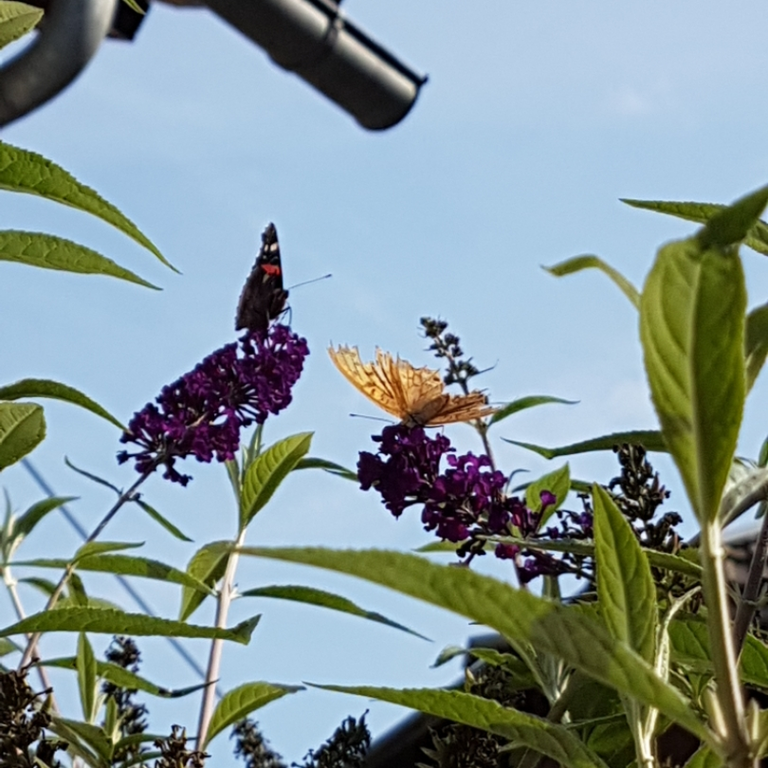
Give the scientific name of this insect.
Argynnis paphia
